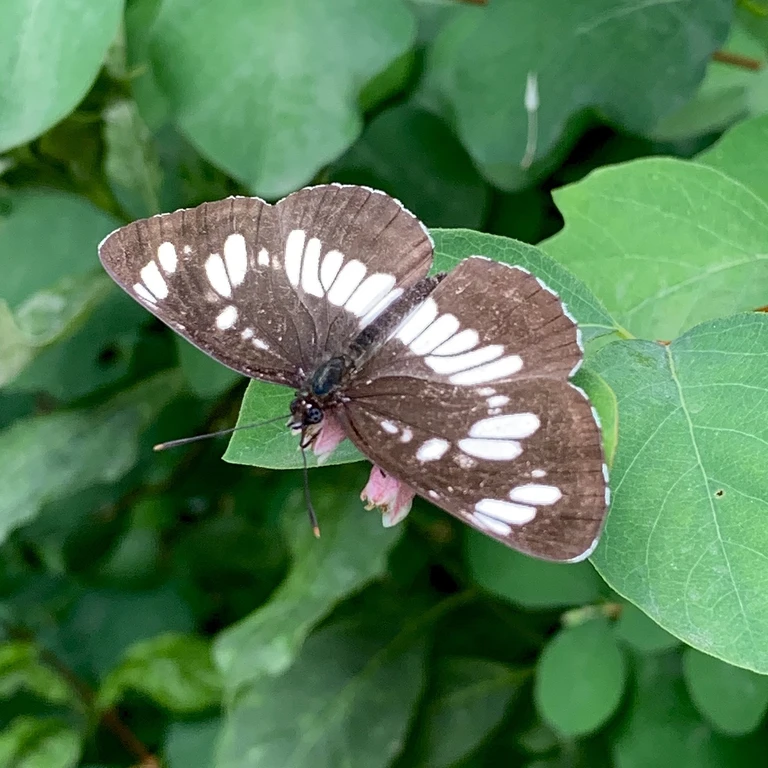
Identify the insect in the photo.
Neptis rivularis
